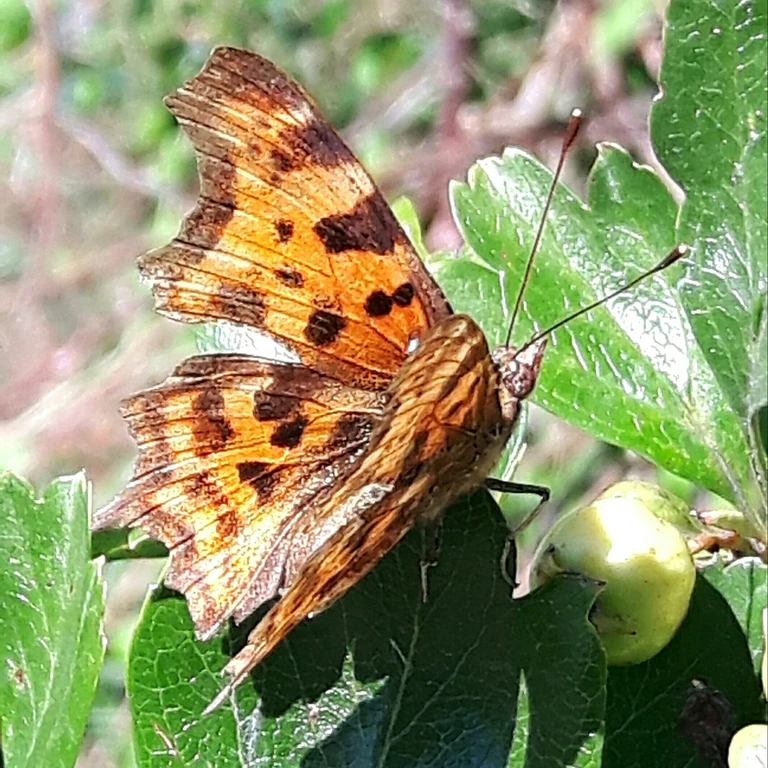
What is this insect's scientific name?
Polygonia c-album
